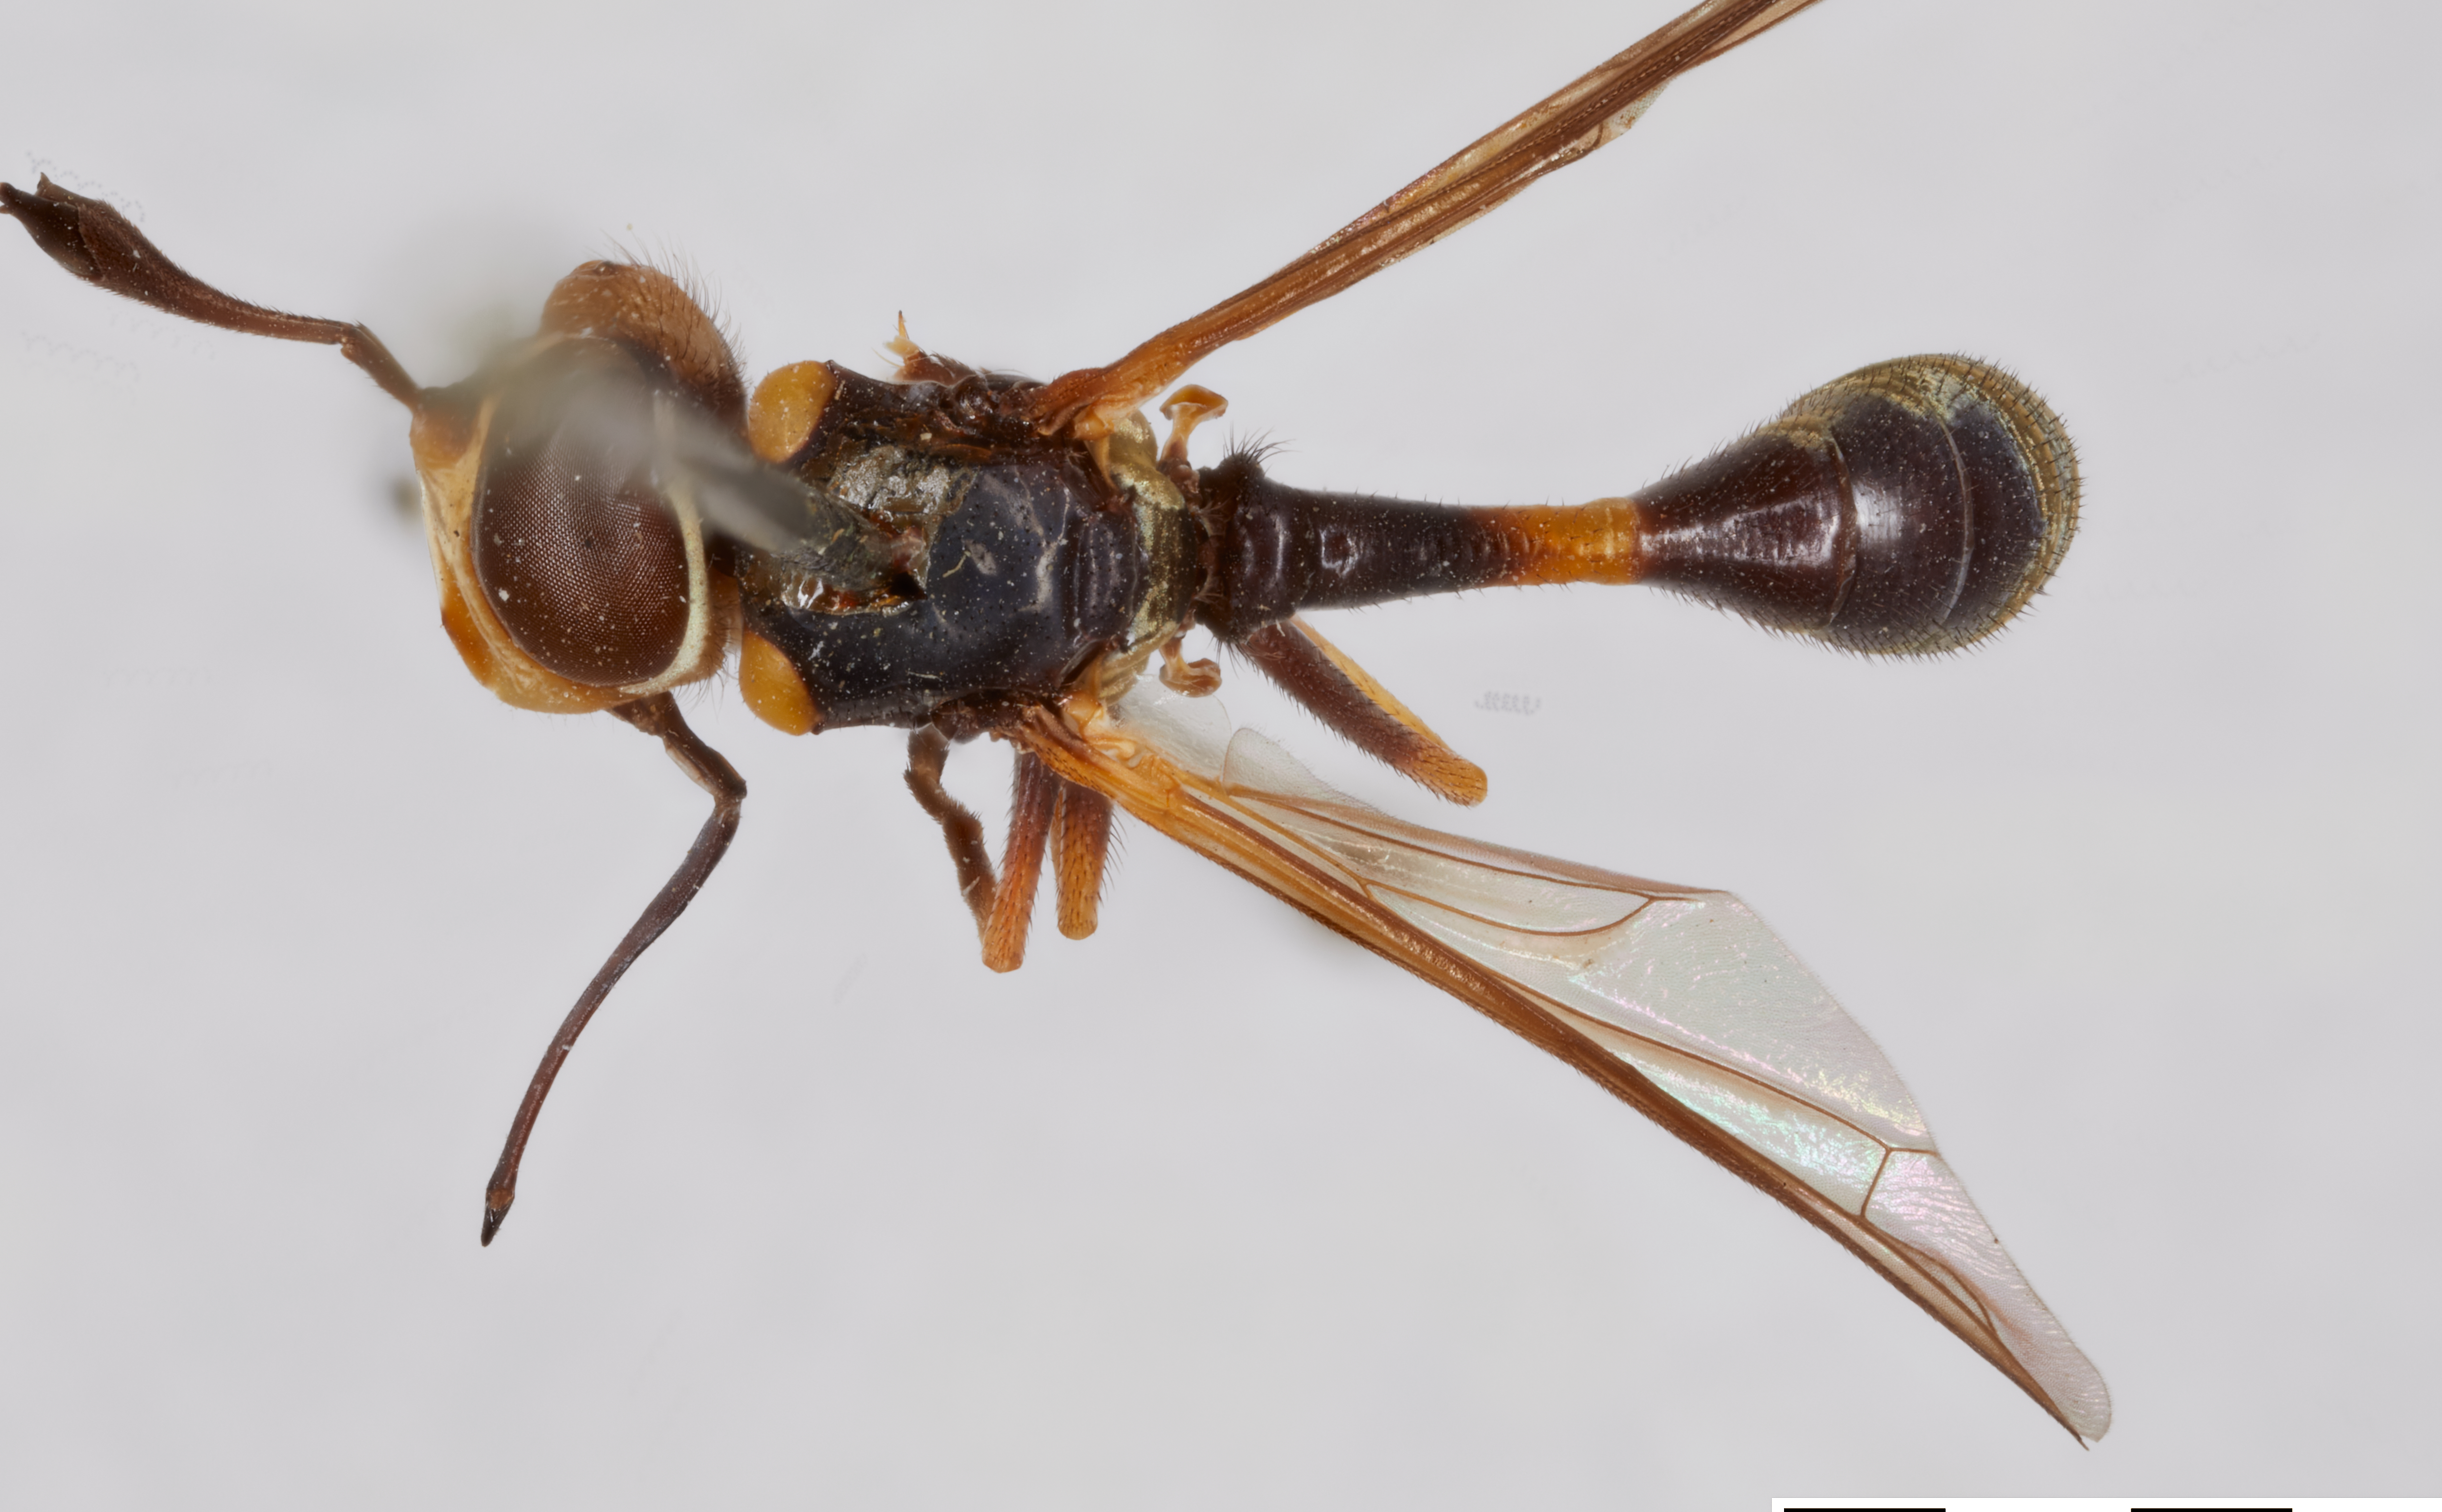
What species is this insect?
Tropidomyia aureifacies
